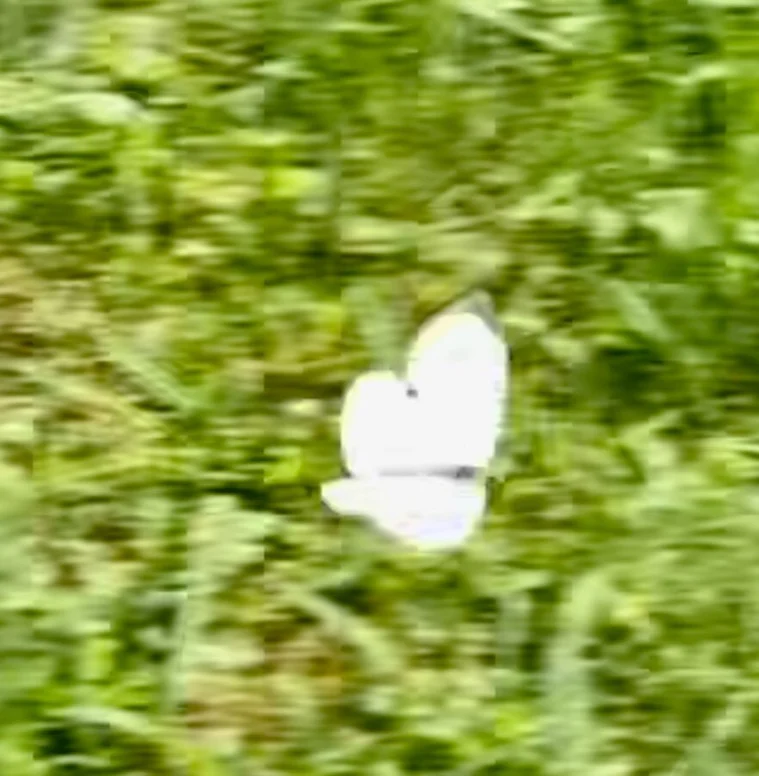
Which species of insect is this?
Pieris brassicae
